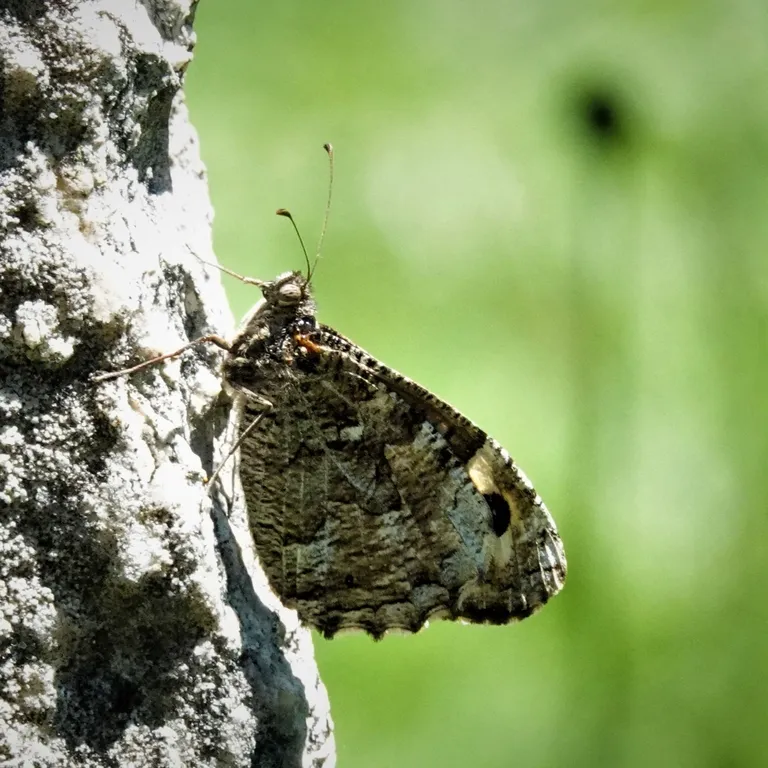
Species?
Hipparchia semele
